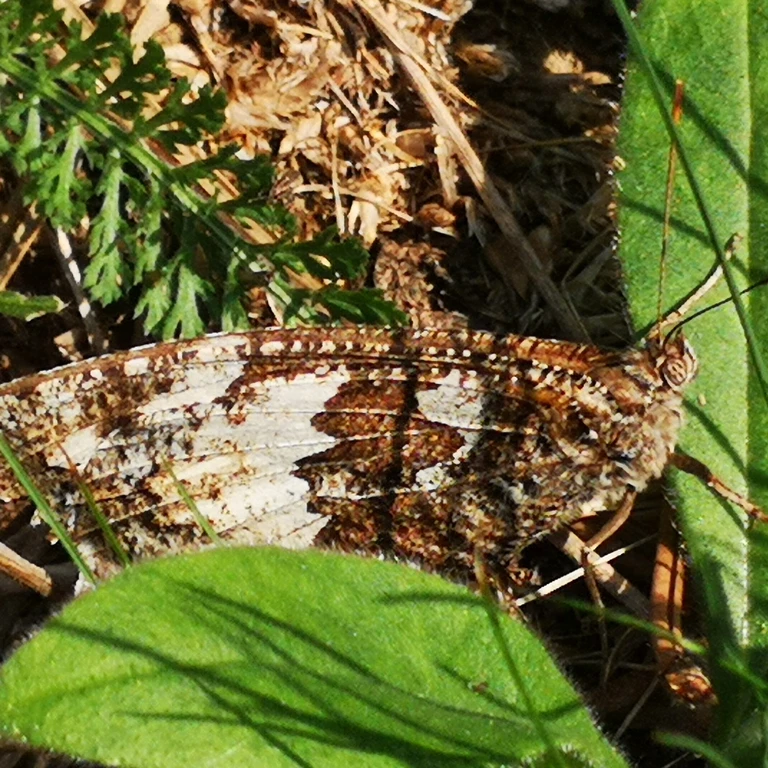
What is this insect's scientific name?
Brintesia circe
